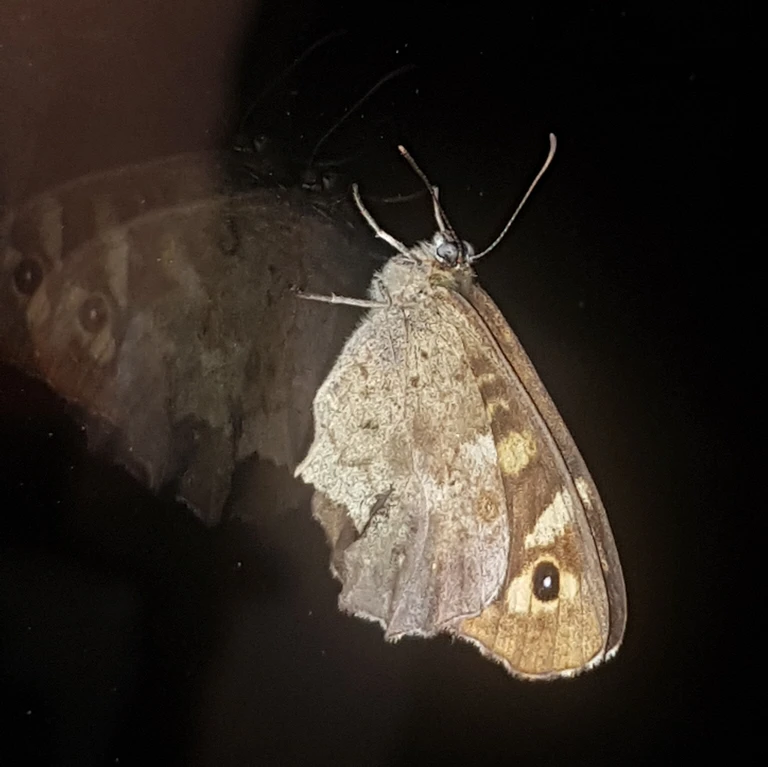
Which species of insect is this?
Pararge aegeria
